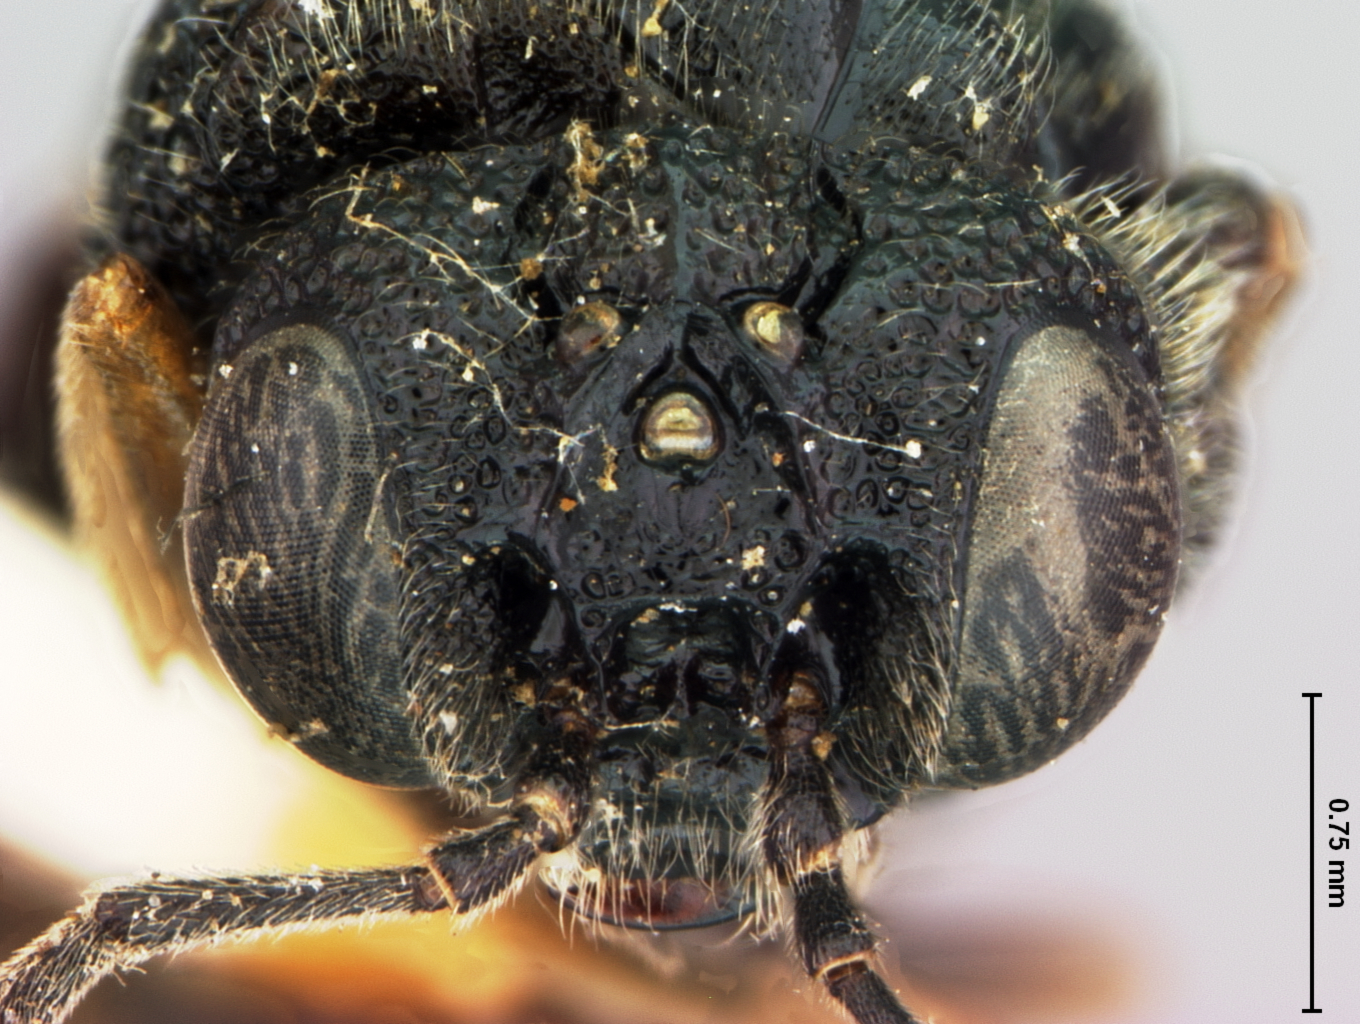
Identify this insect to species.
Eriocampa mitsukurii
